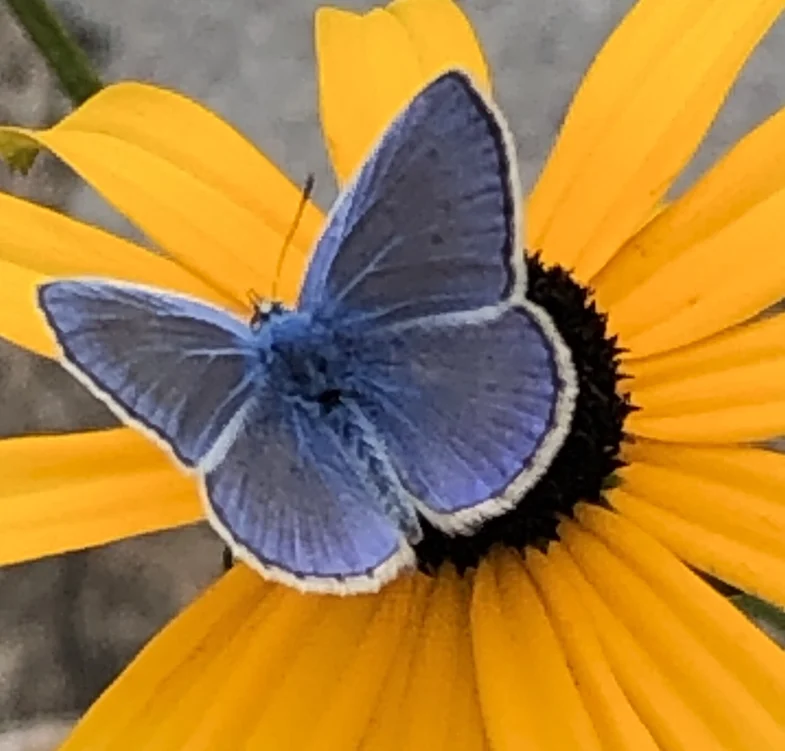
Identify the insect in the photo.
Polyommatus icarus
